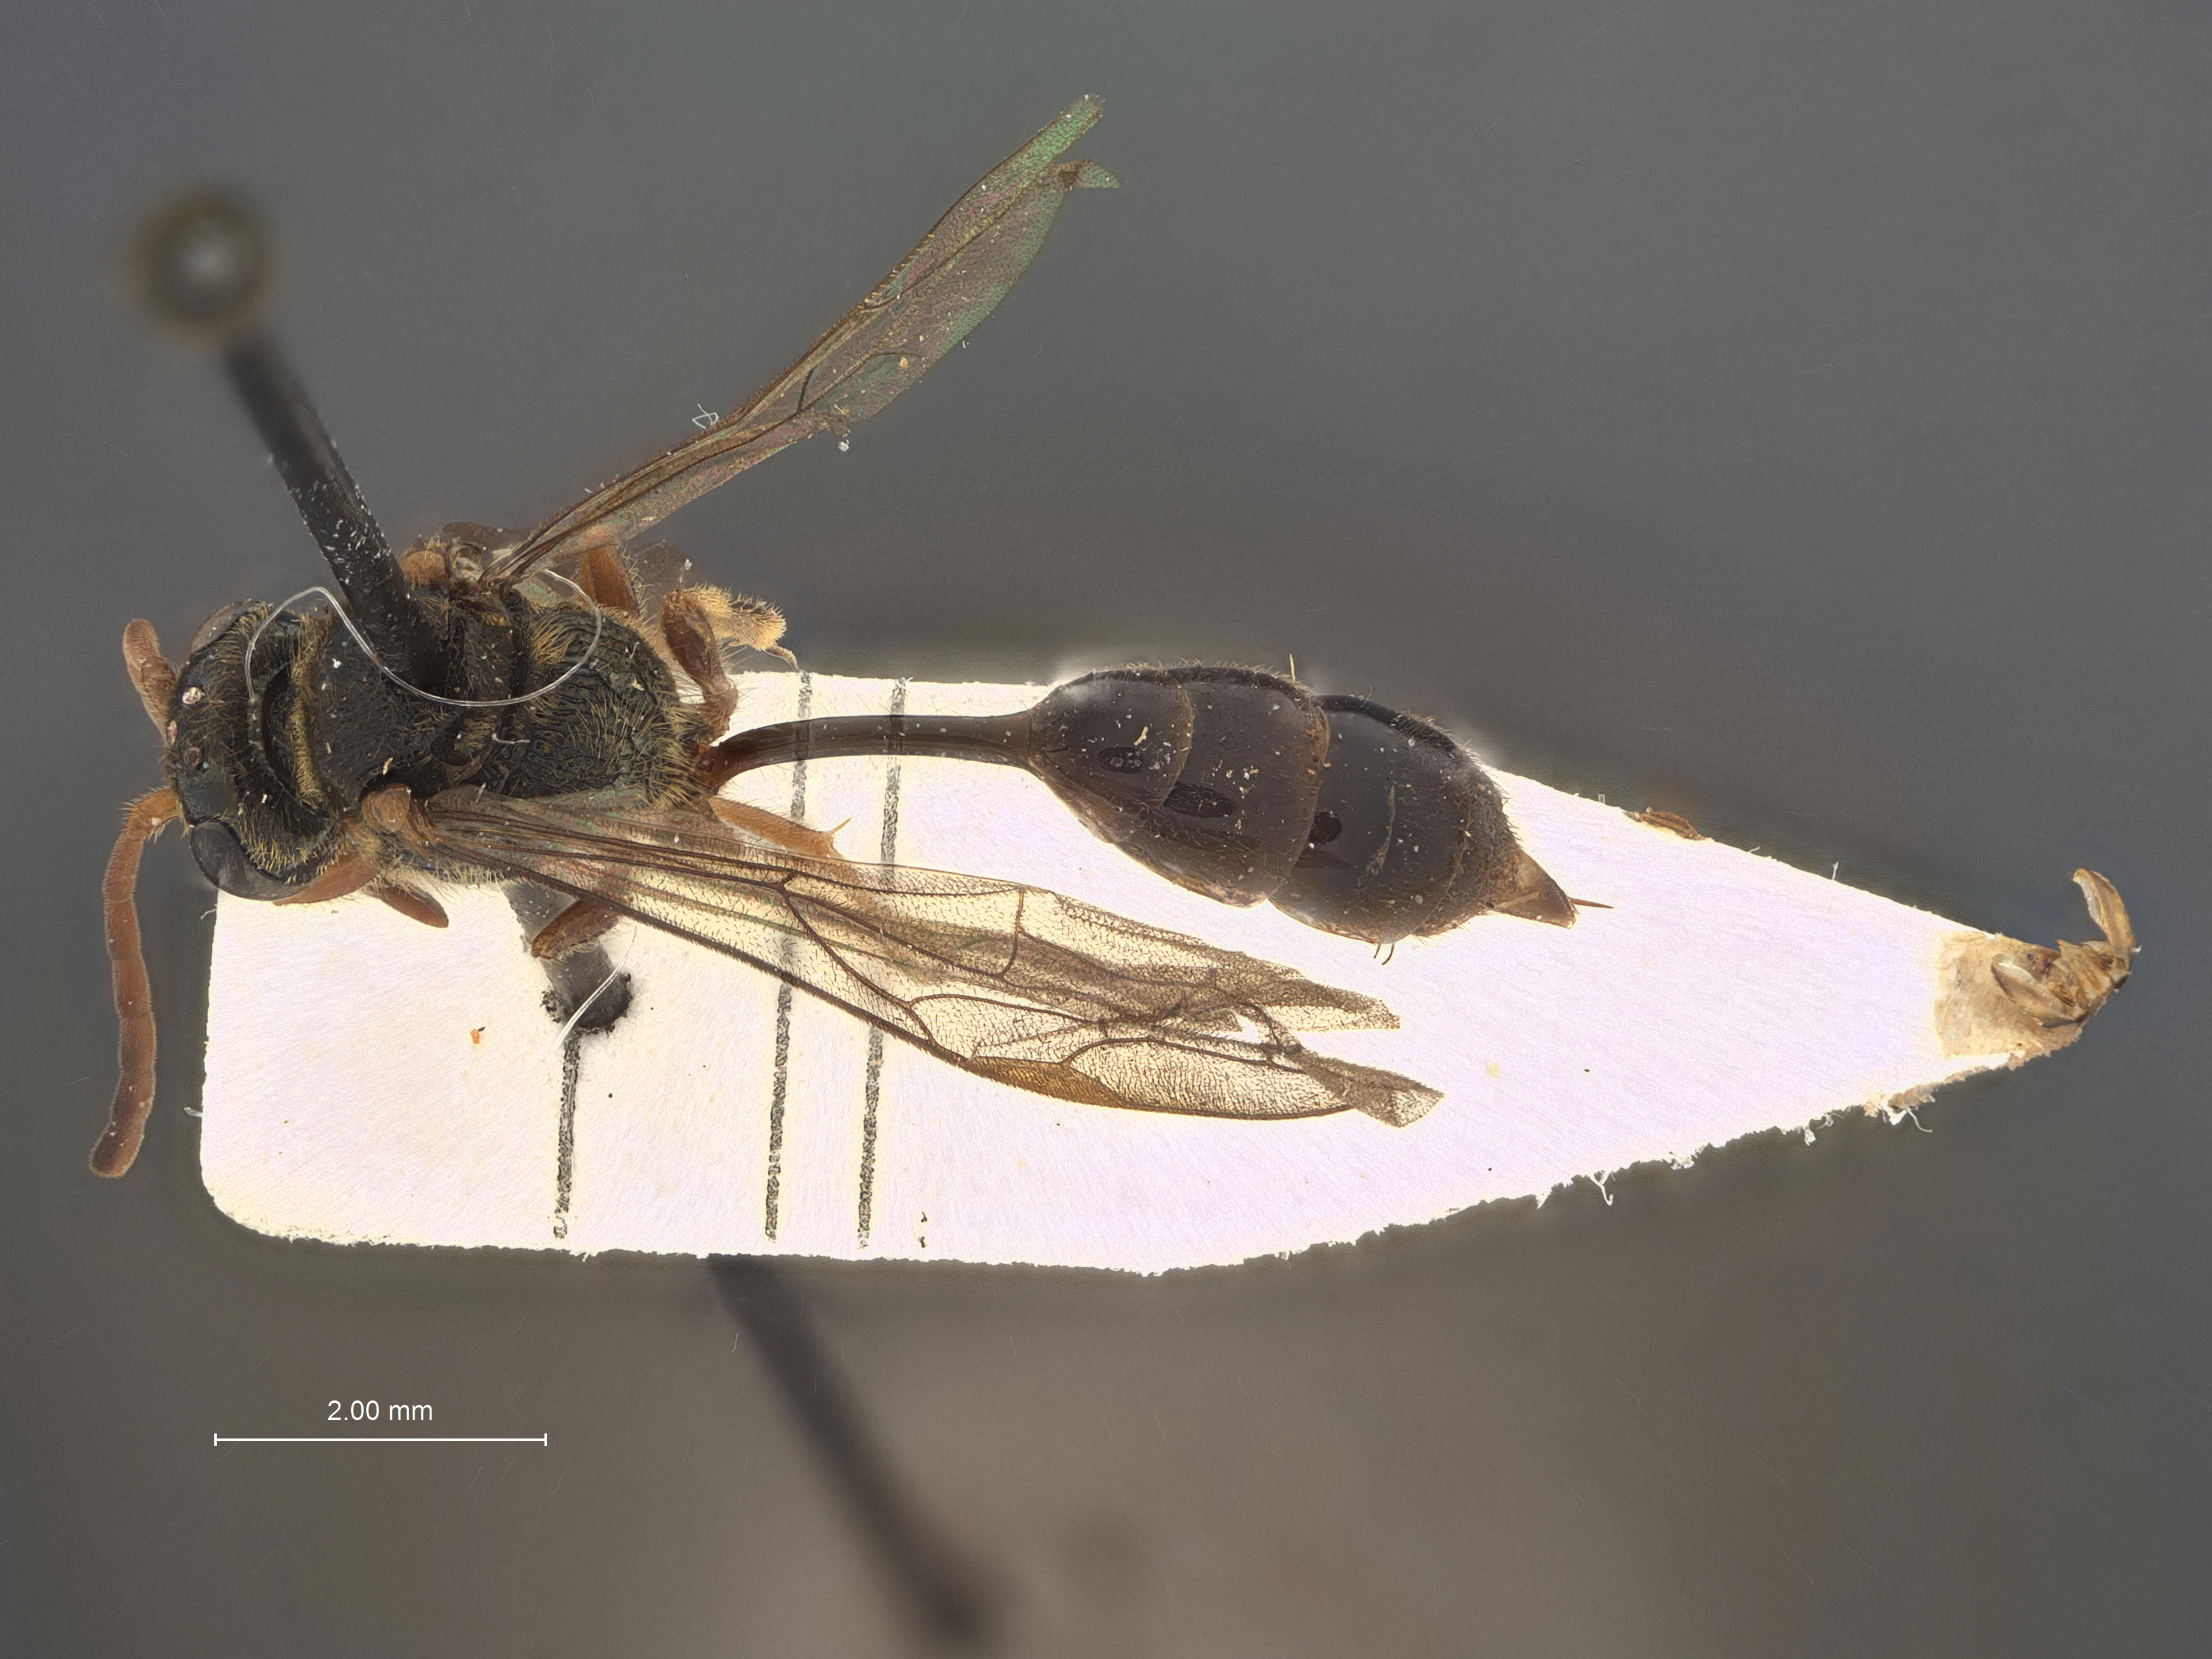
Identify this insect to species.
Psen metallicus
